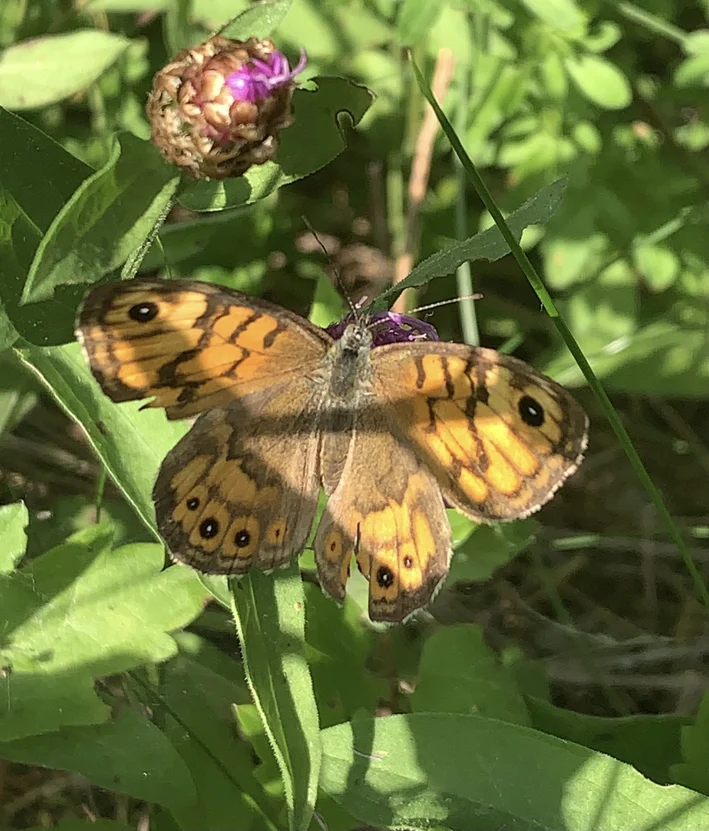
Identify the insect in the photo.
Lasiommata megera (also Pararge megera)
